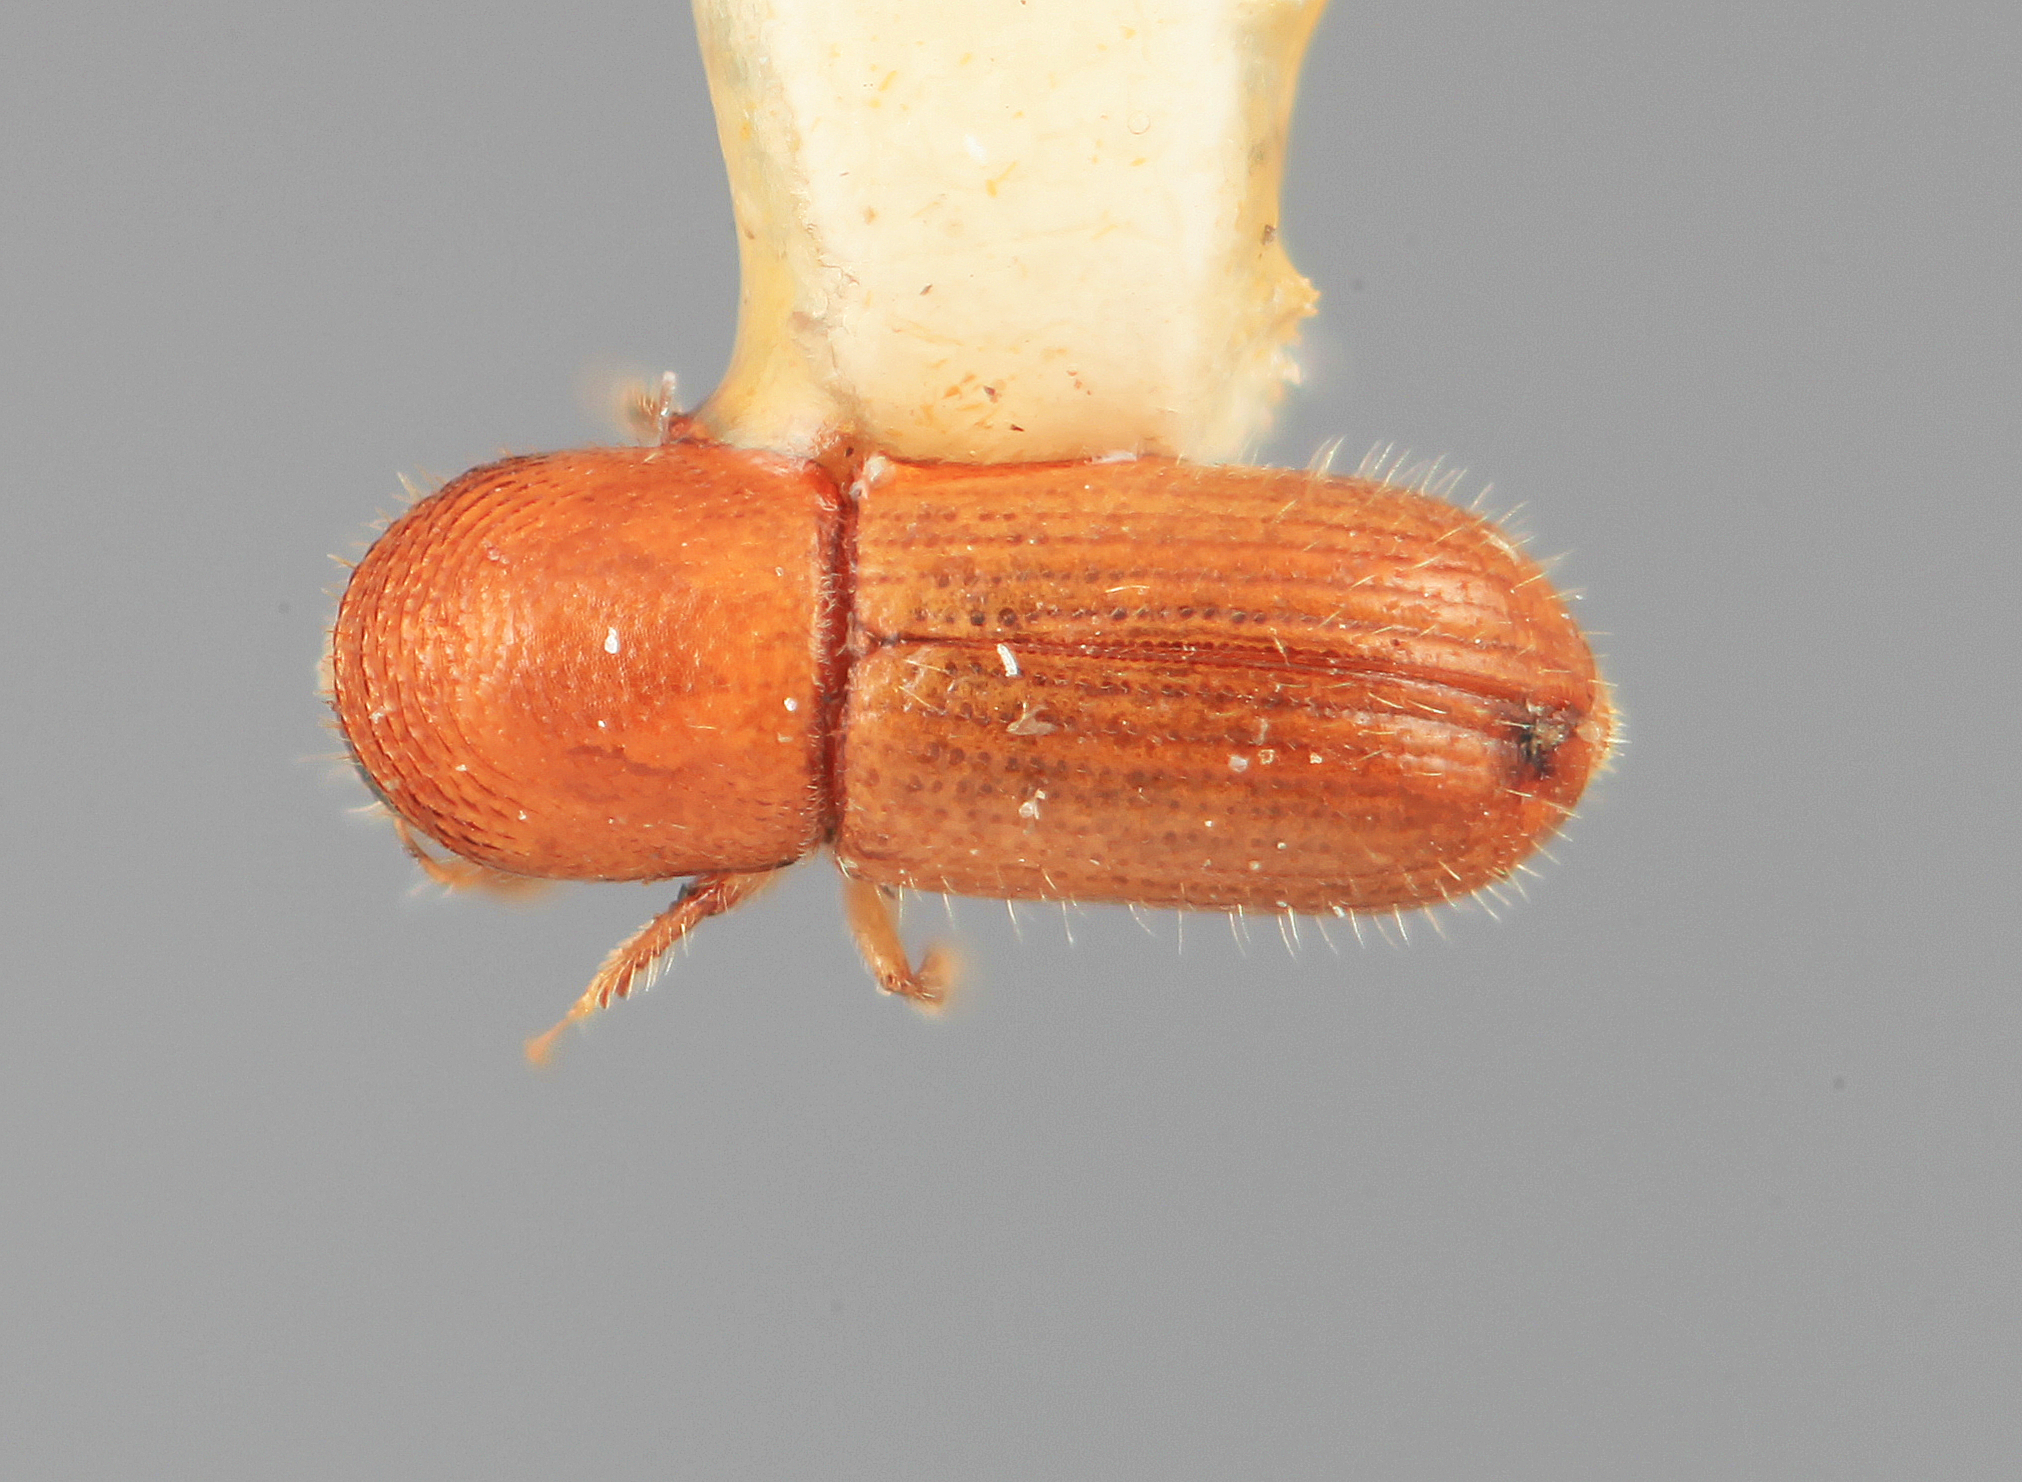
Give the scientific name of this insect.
Scolytodes marginatus
